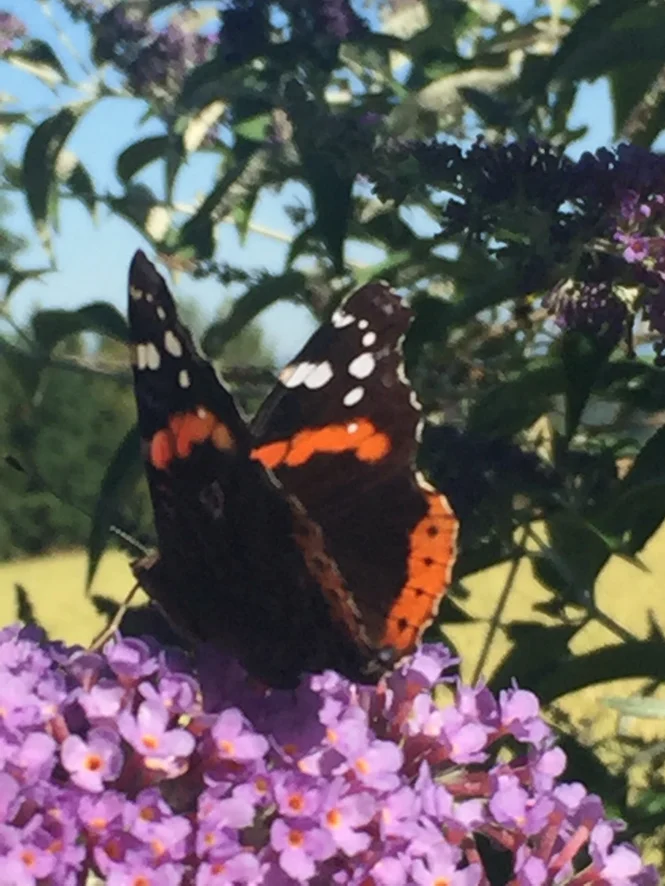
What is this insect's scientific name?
Vanessa atalanta
